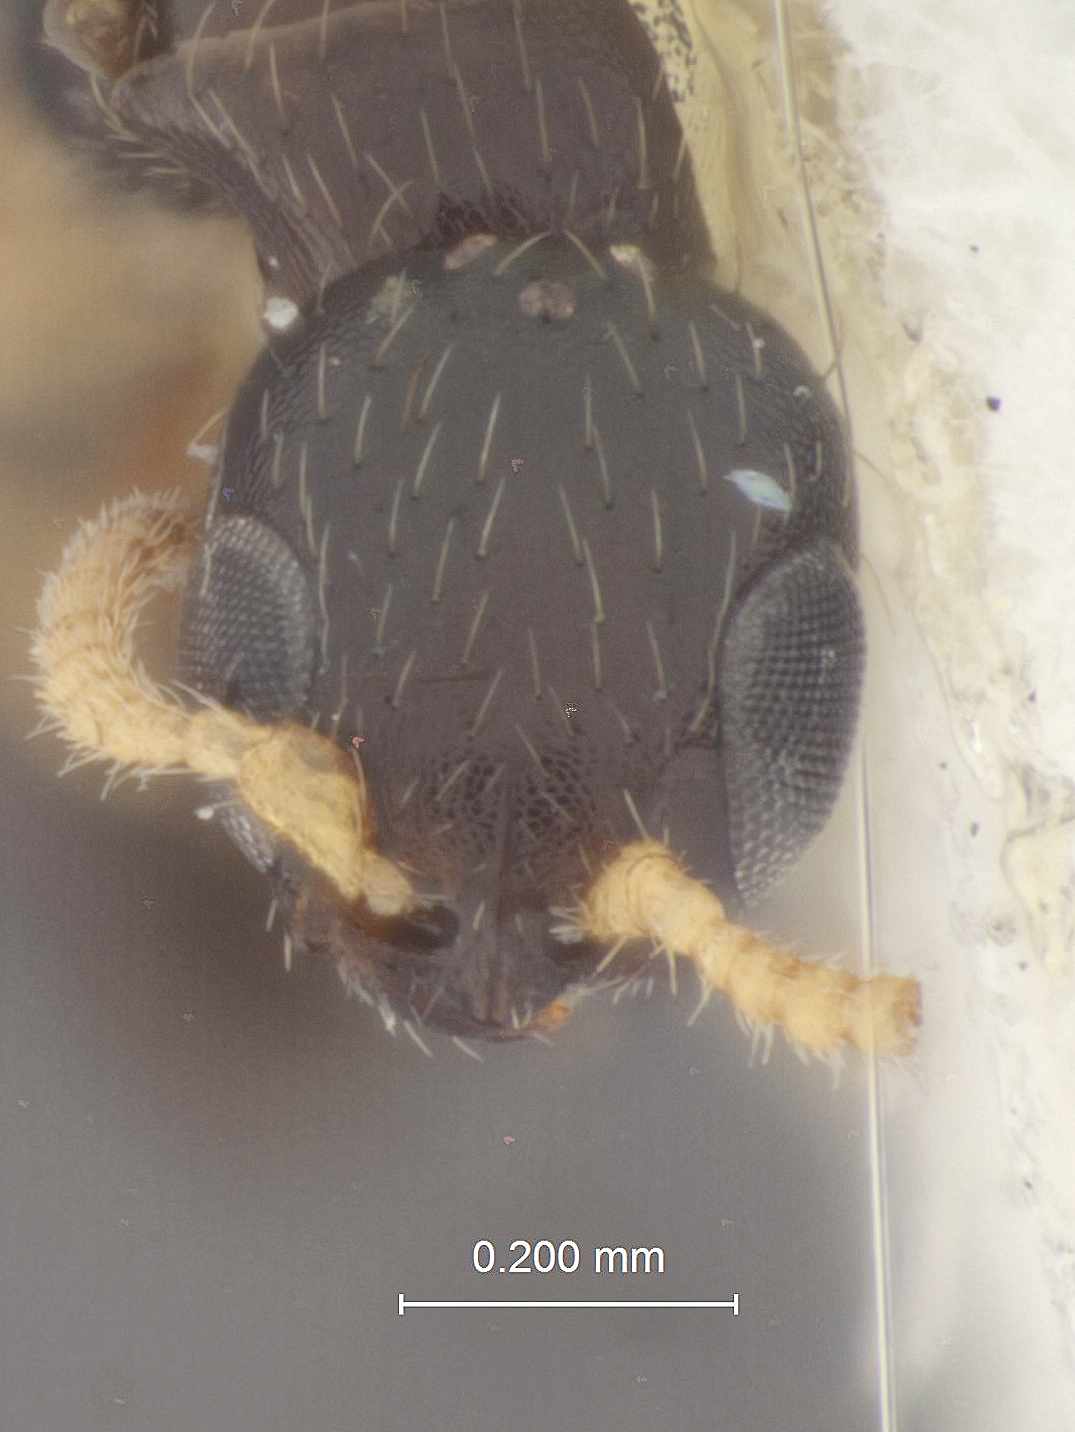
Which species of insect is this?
Goniozus antilleanus
